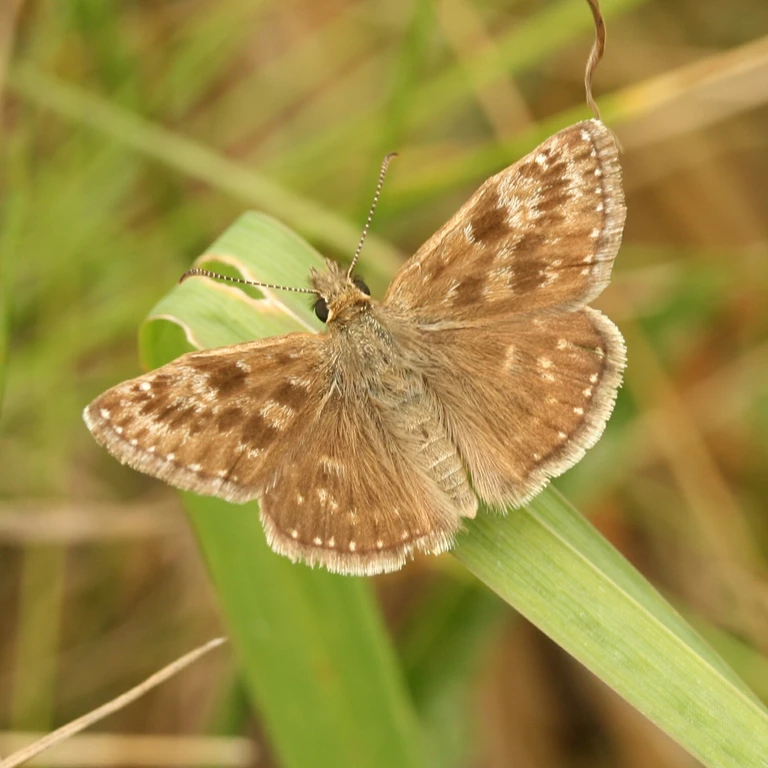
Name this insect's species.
Erynnis tages
